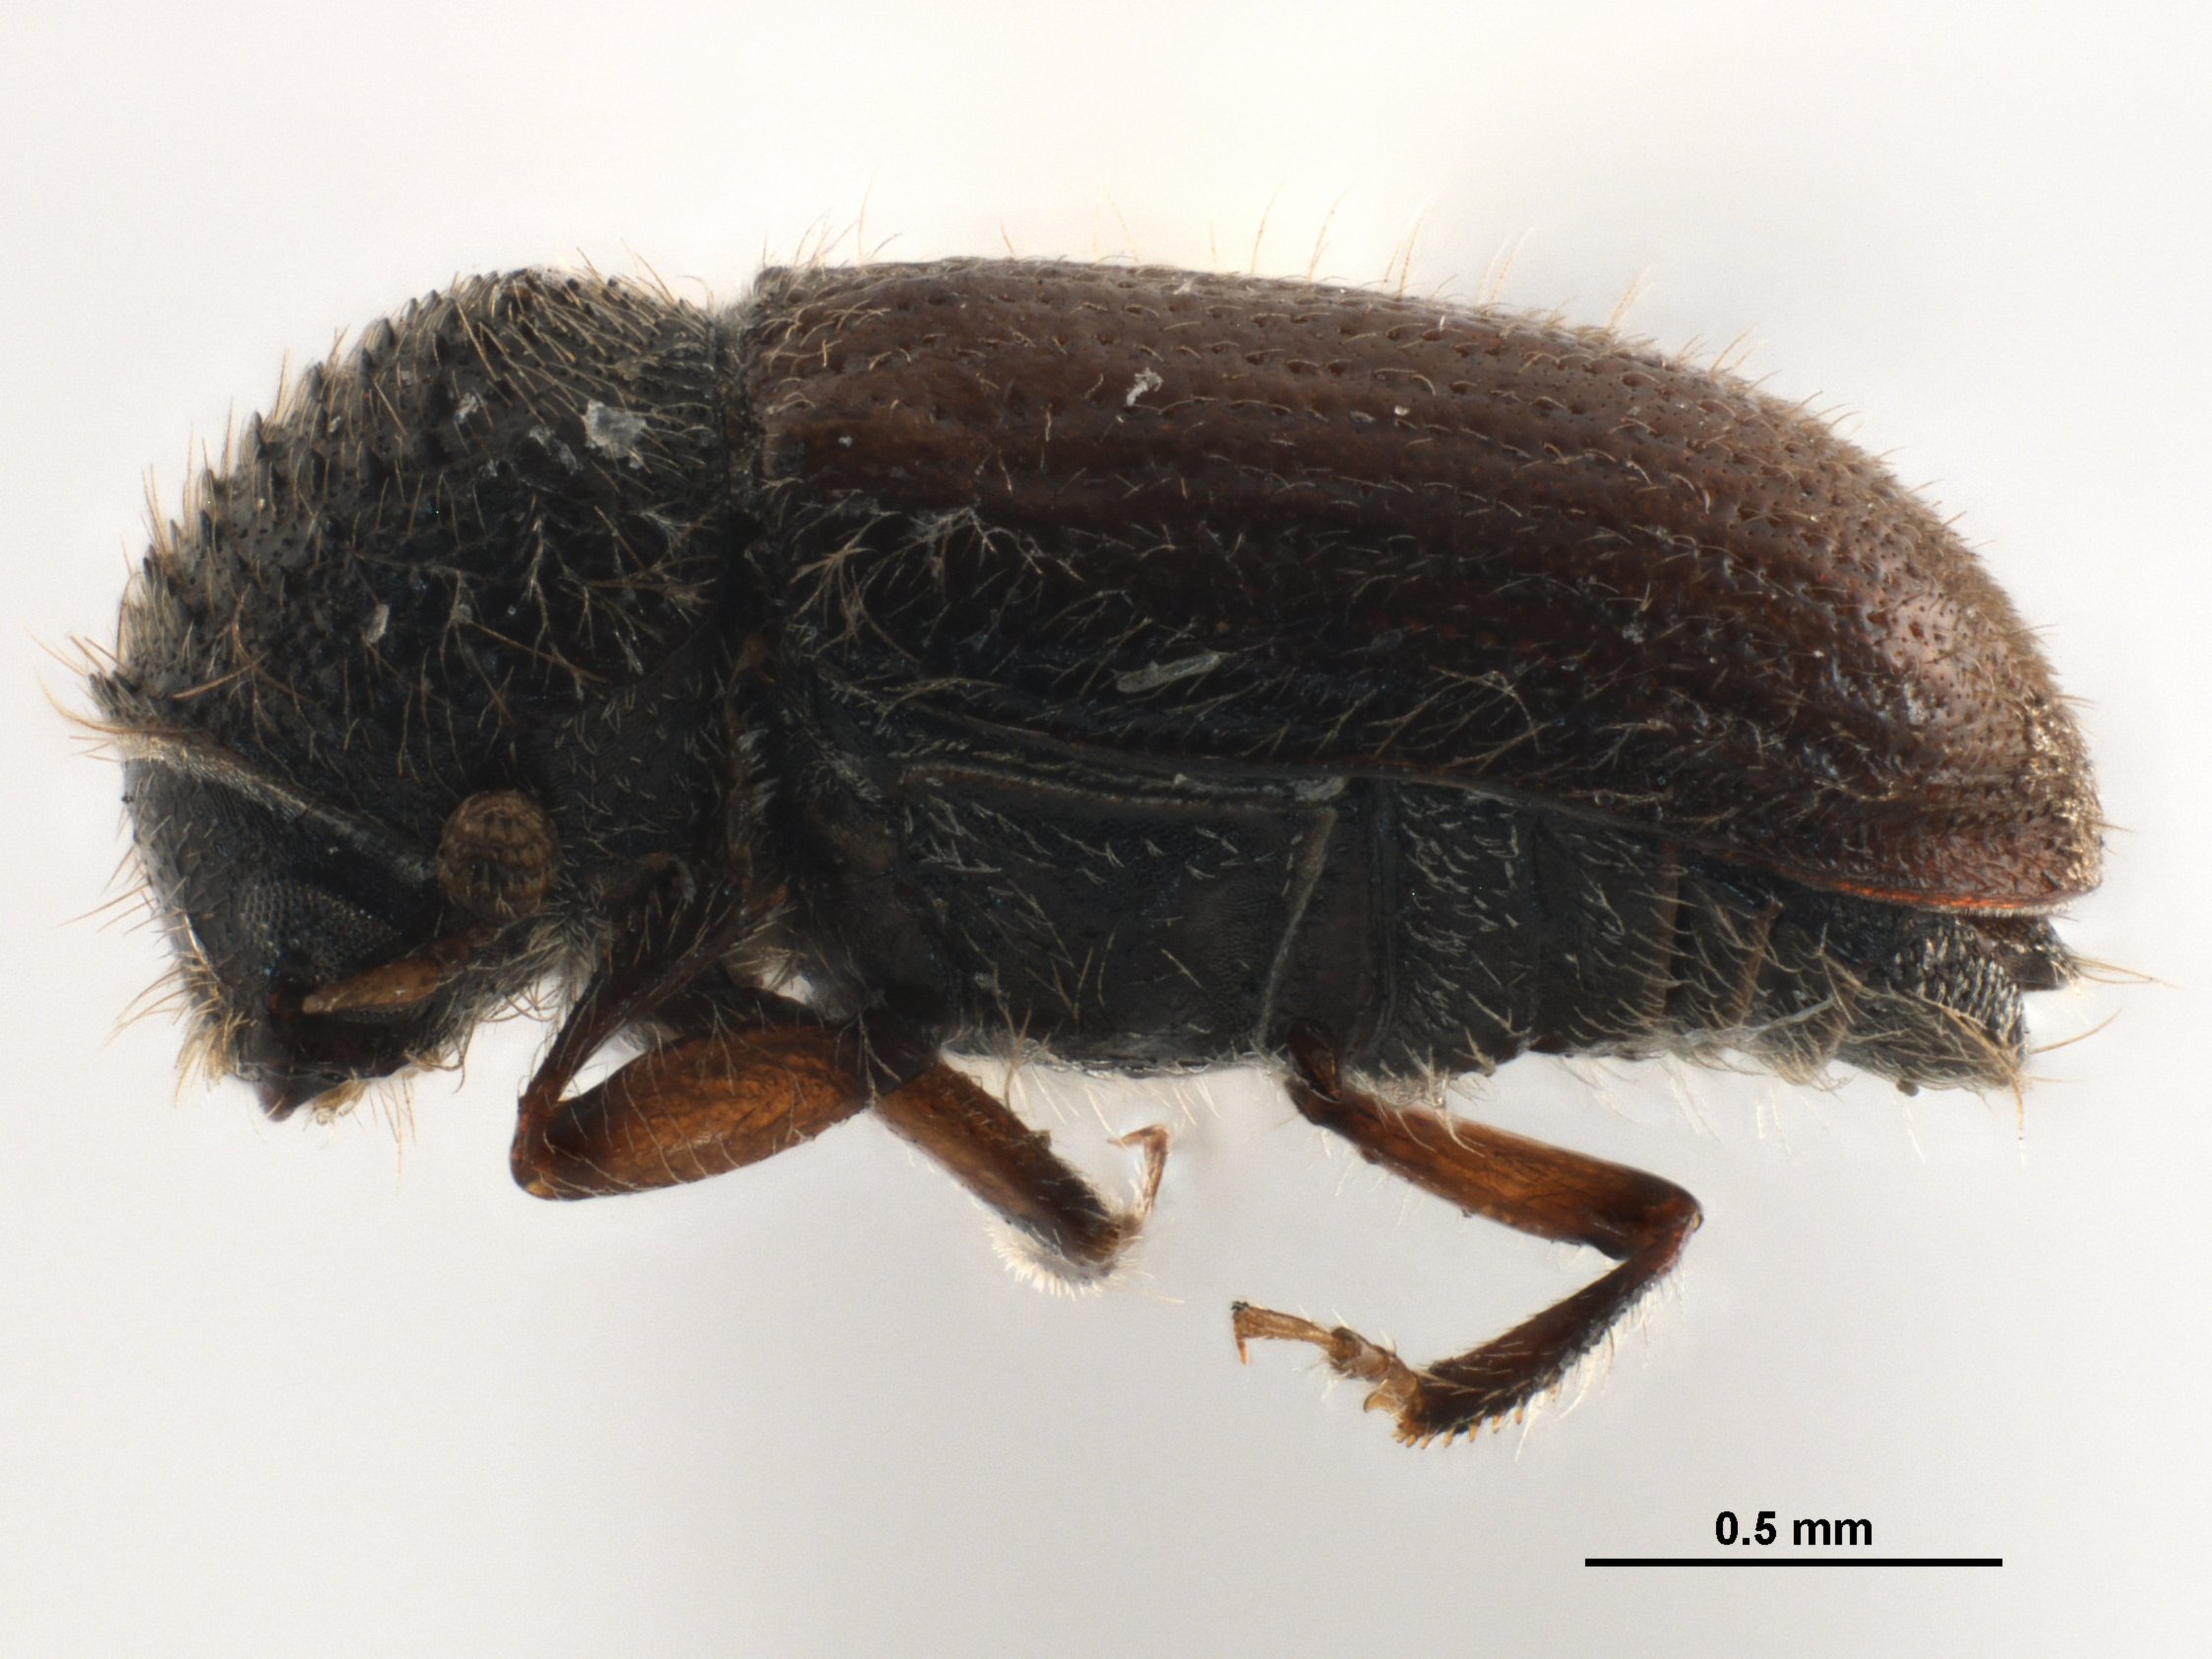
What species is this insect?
Cryphalus strohmeyeri
